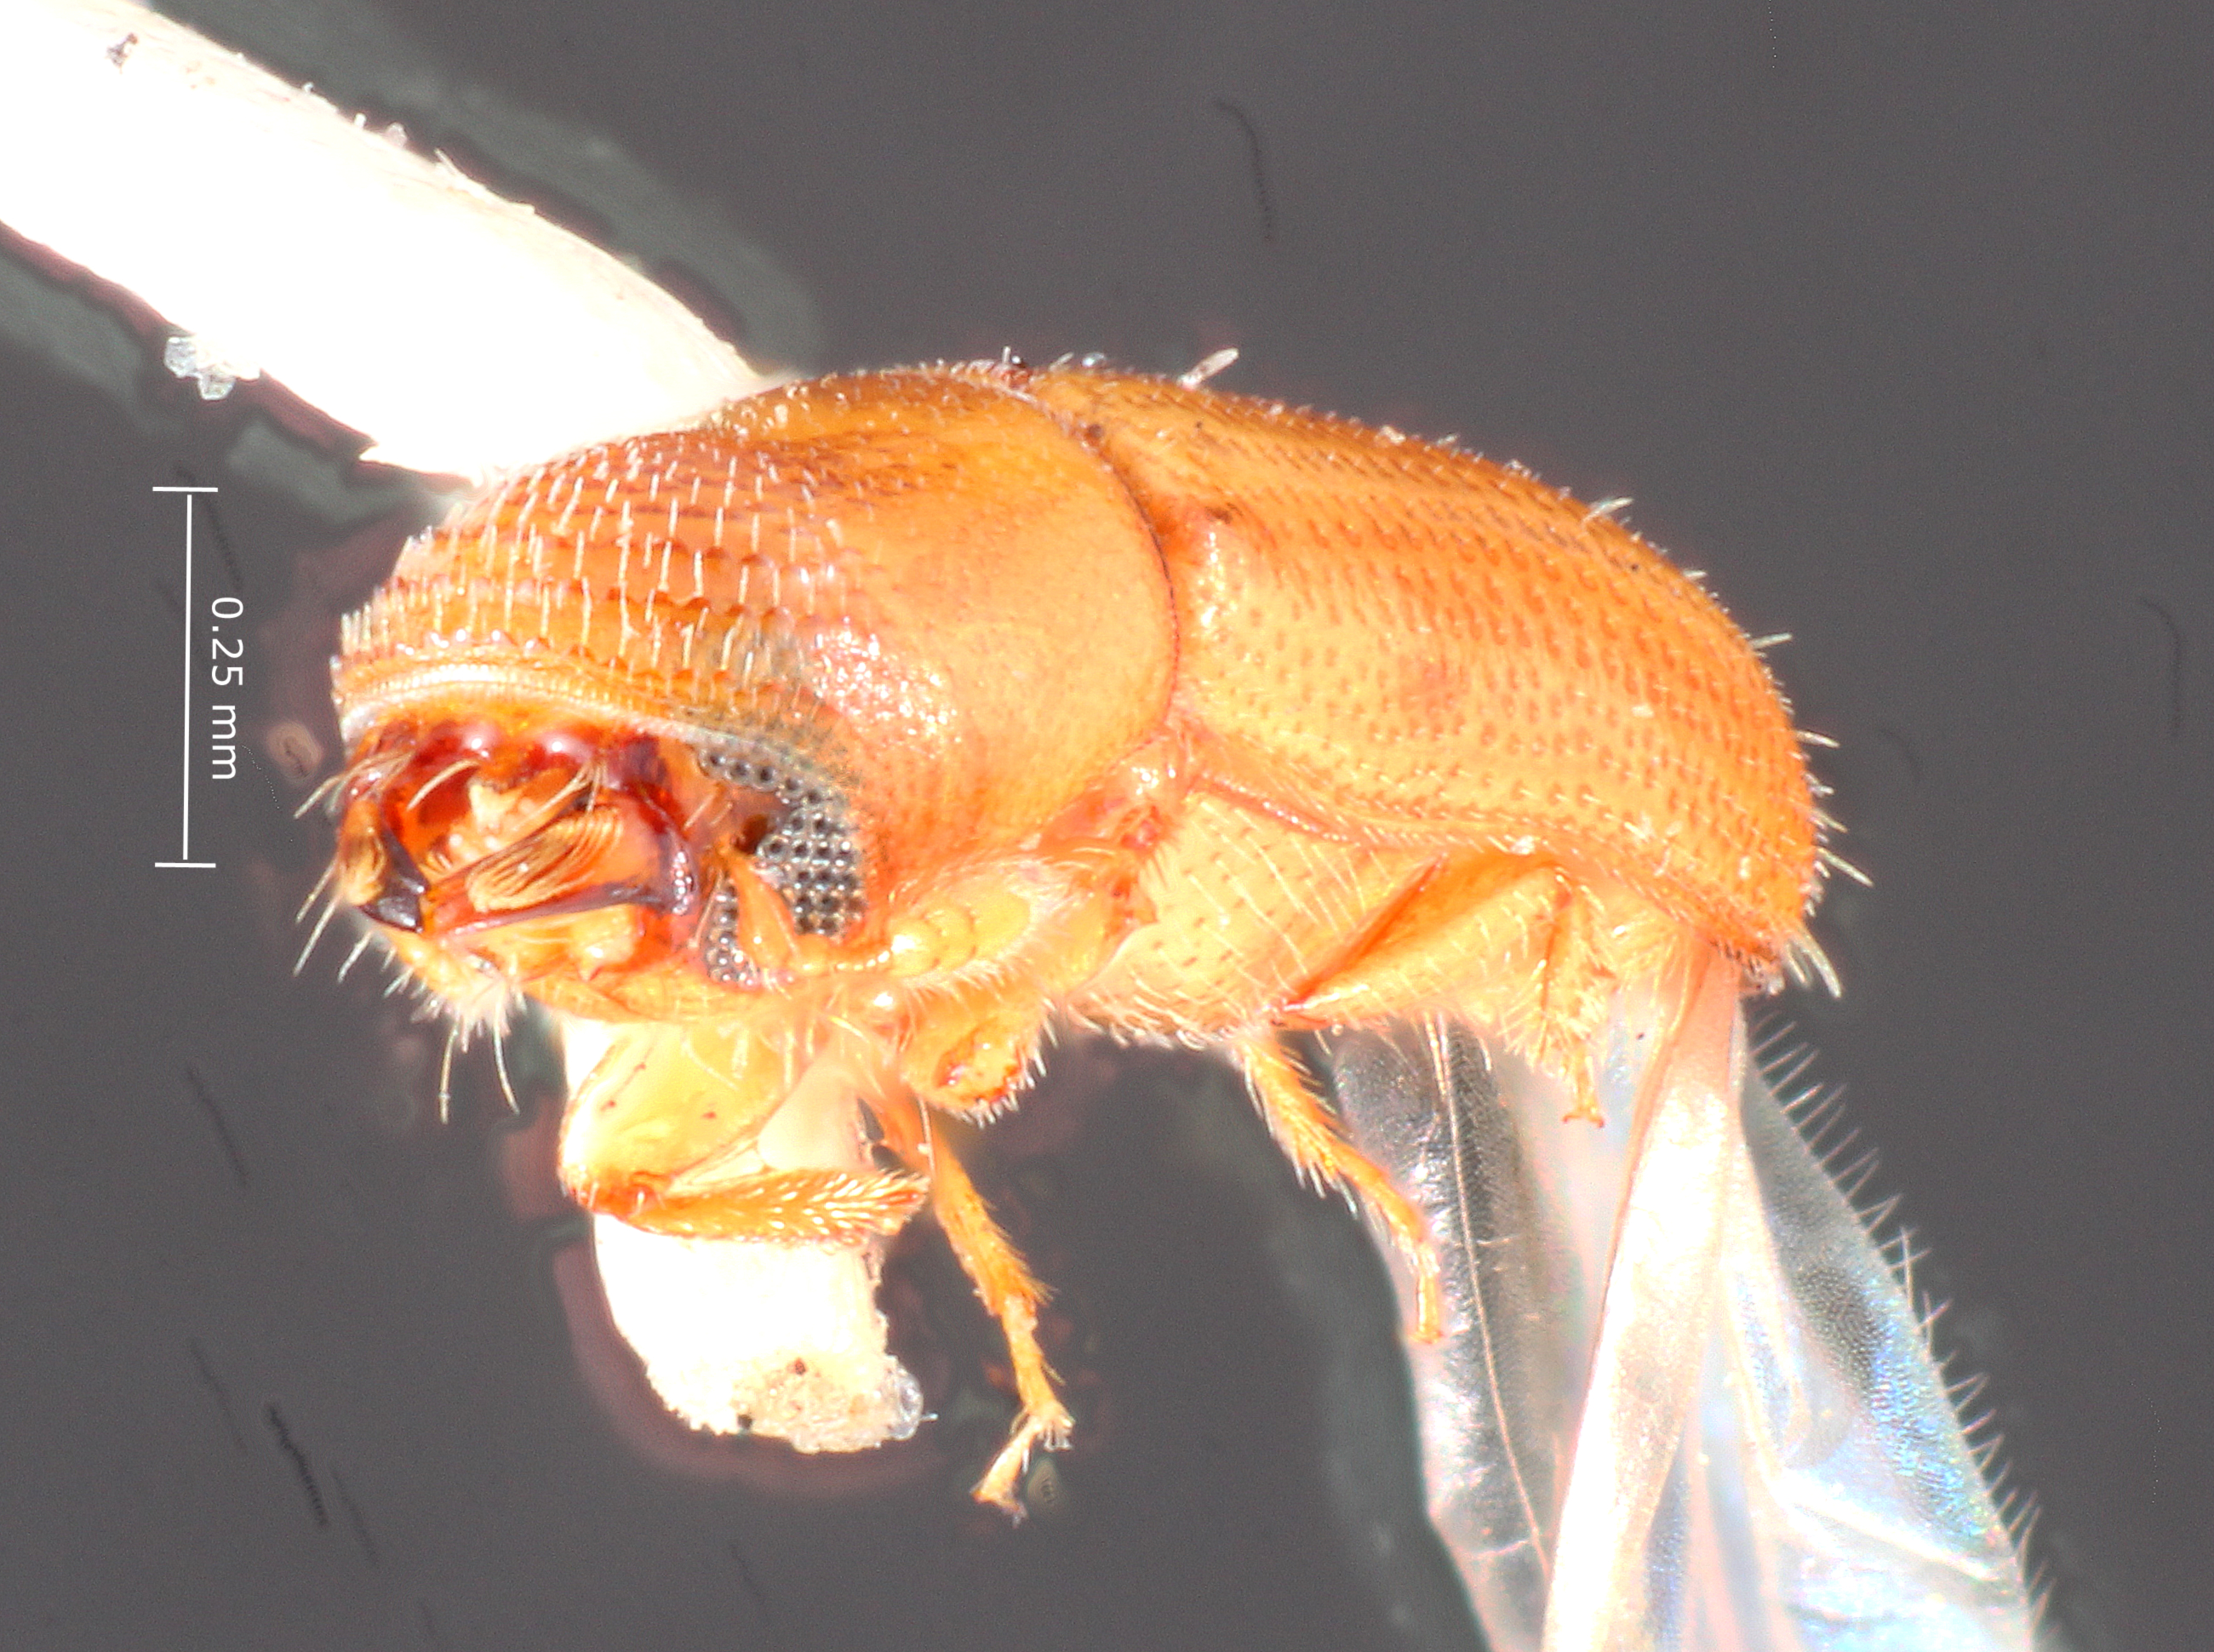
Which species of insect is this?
Gnatholeptus panamensis
